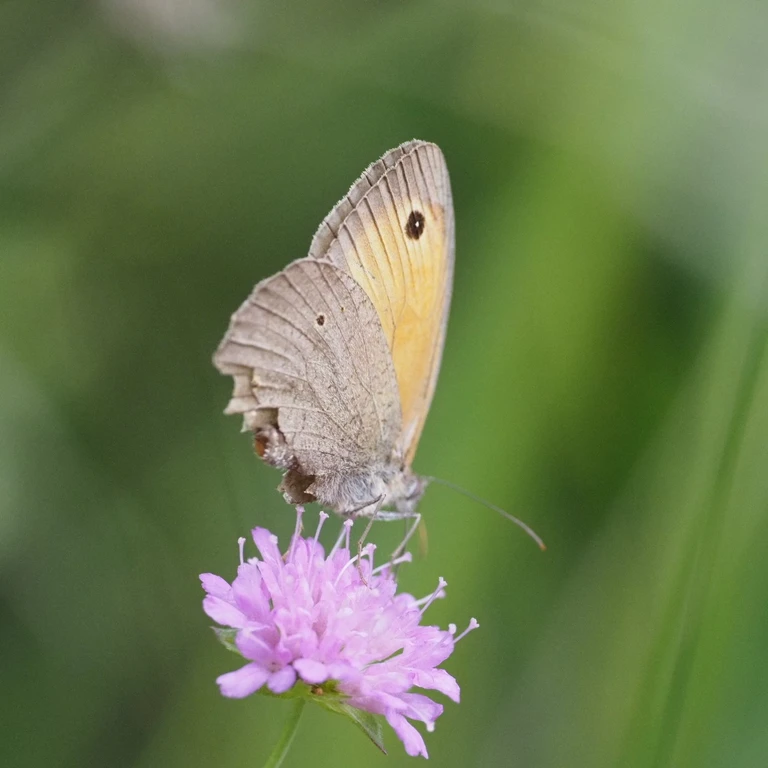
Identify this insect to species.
Maniola jurtina
